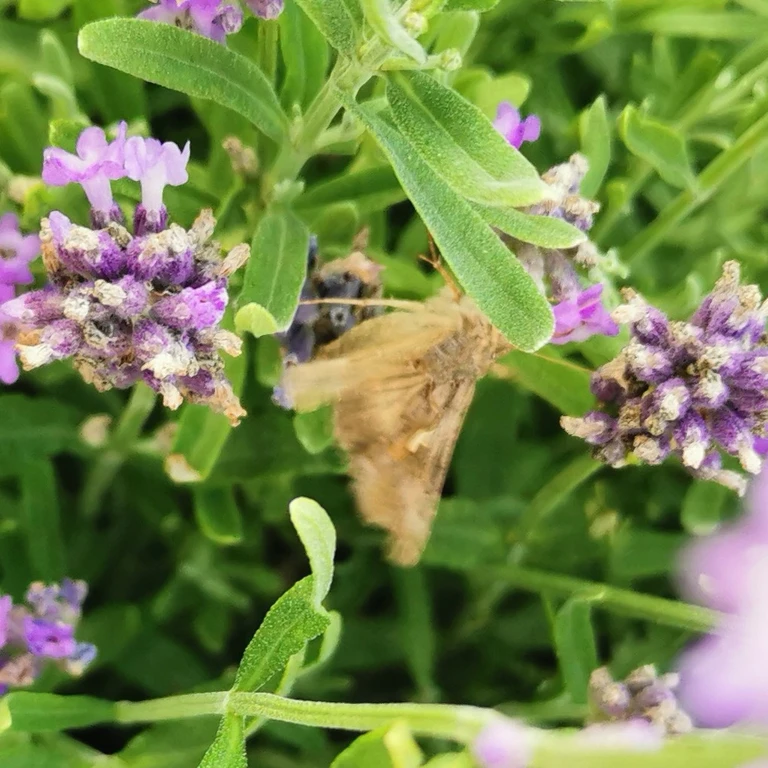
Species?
Autographa gamma
